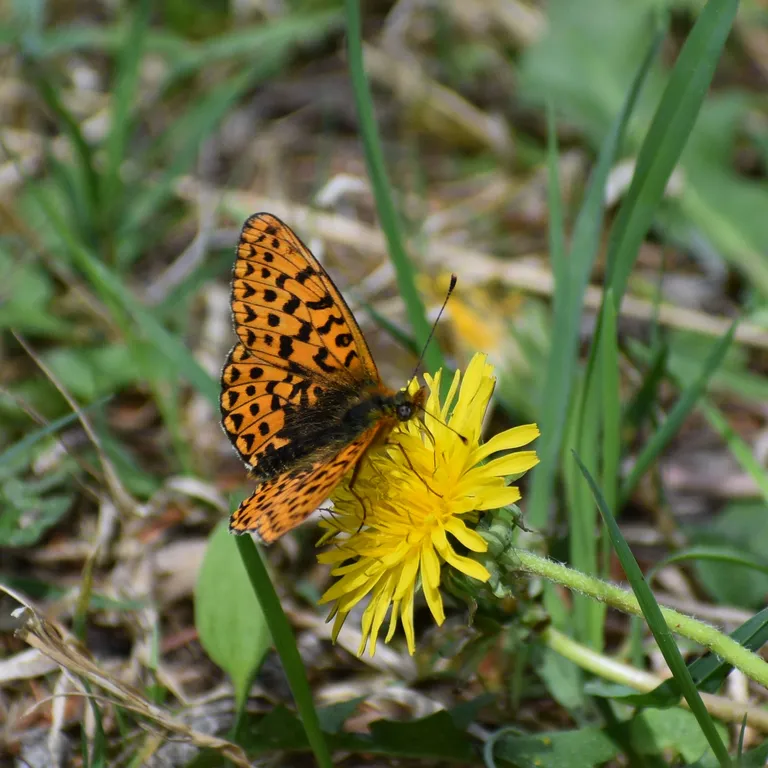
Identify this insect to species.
Boloria euphrosyne (also Clossiana euphrosyne)
